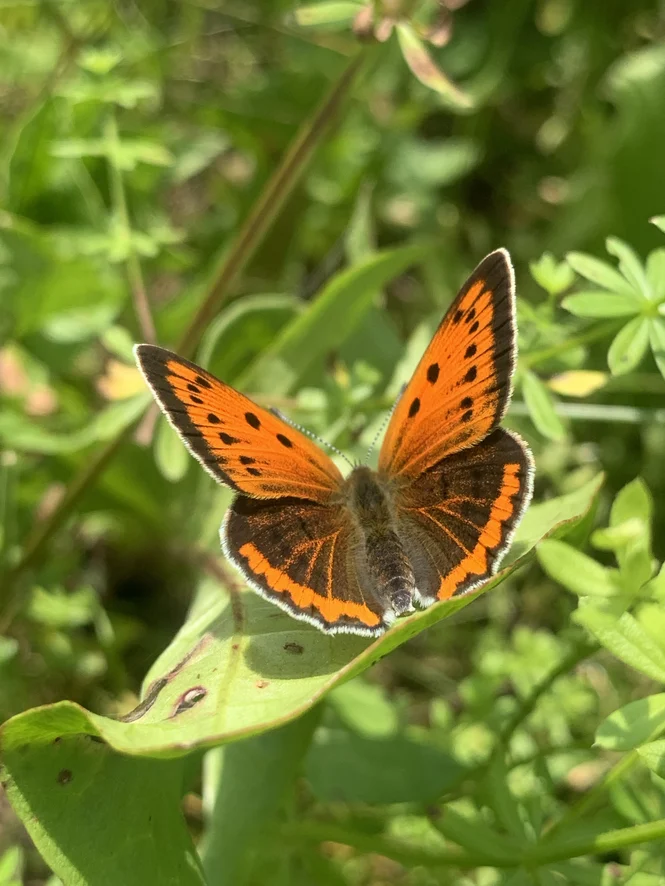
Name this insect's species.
Lycaena dispar
